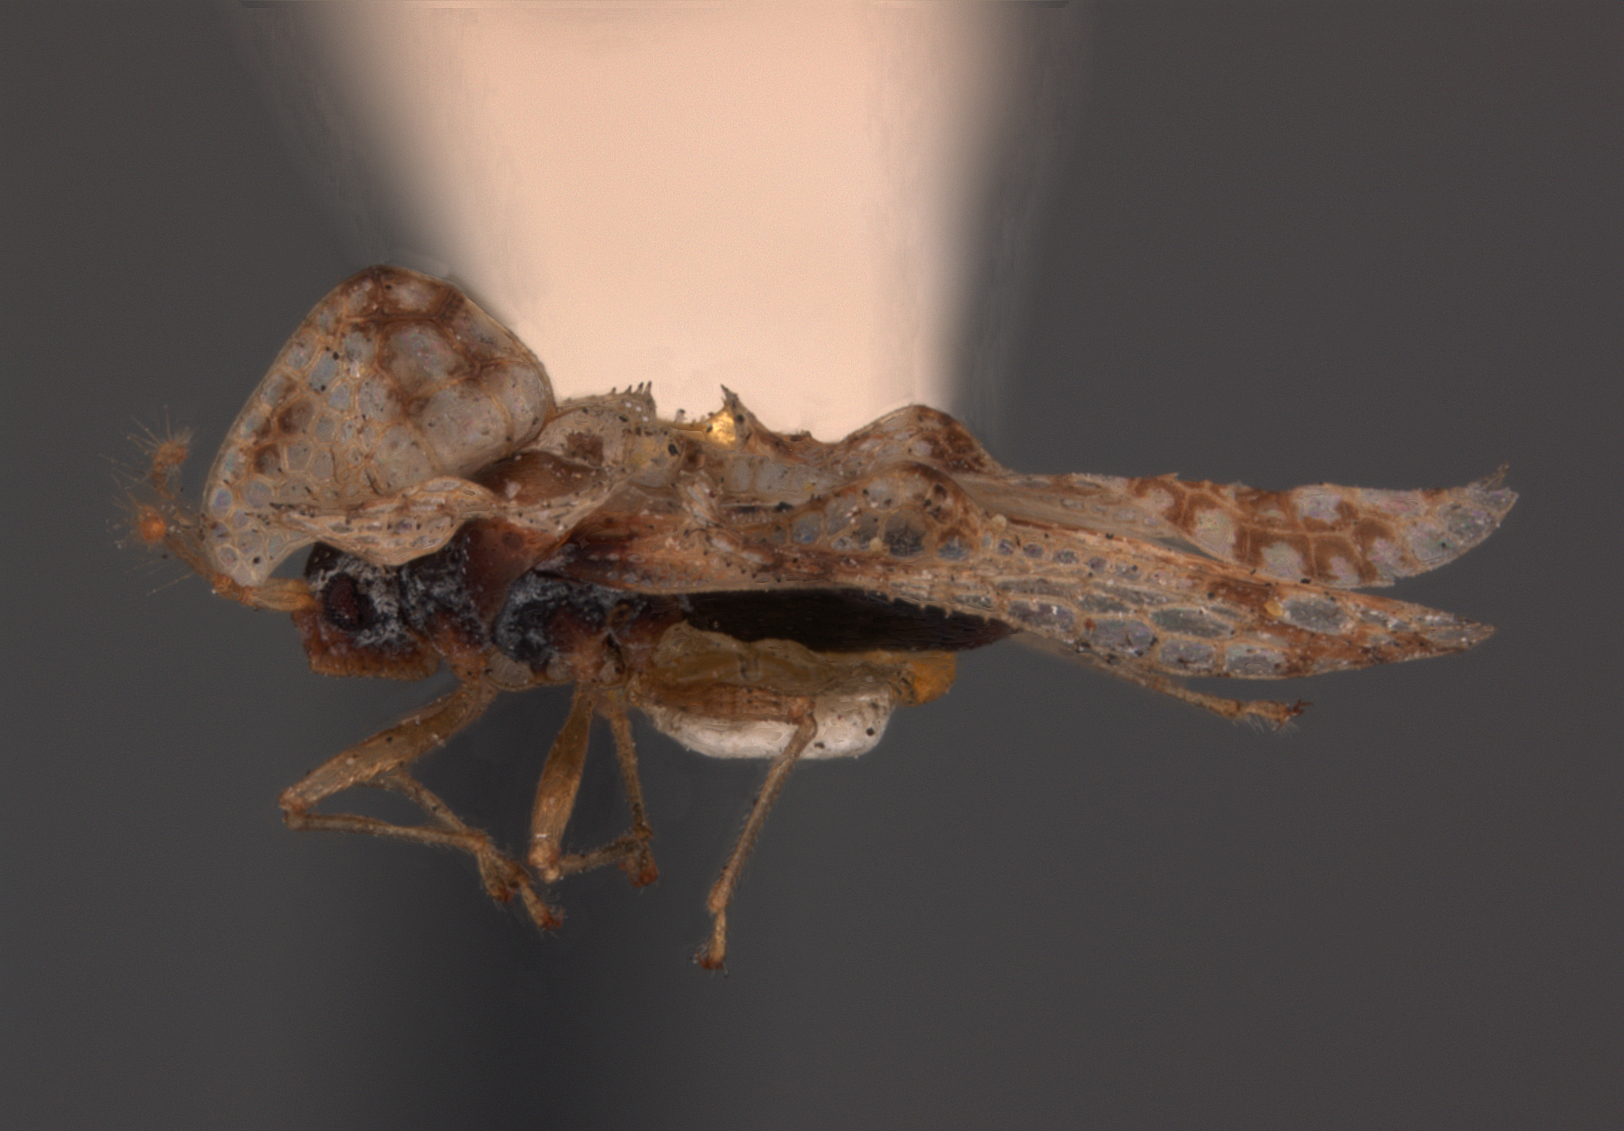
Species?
Corythuca bellula
